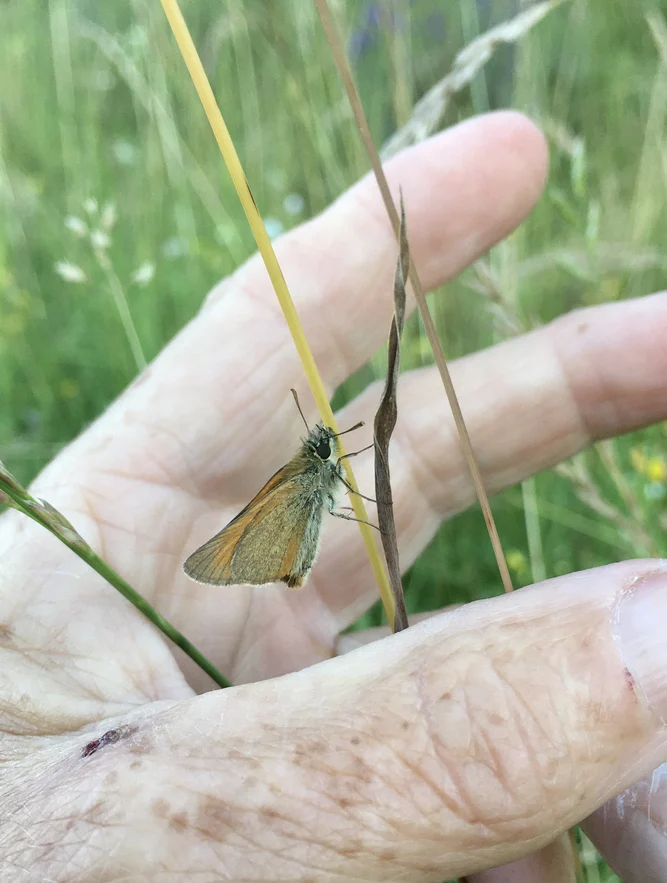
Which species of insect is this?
Thymelicus sylvestris
